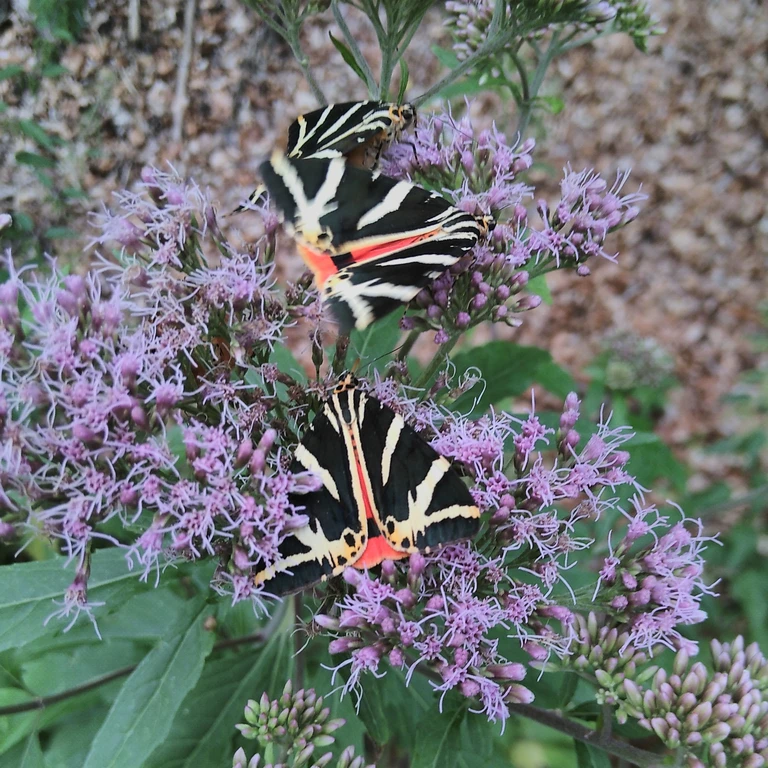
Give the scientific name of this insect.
Euplagia quadripunctaria
